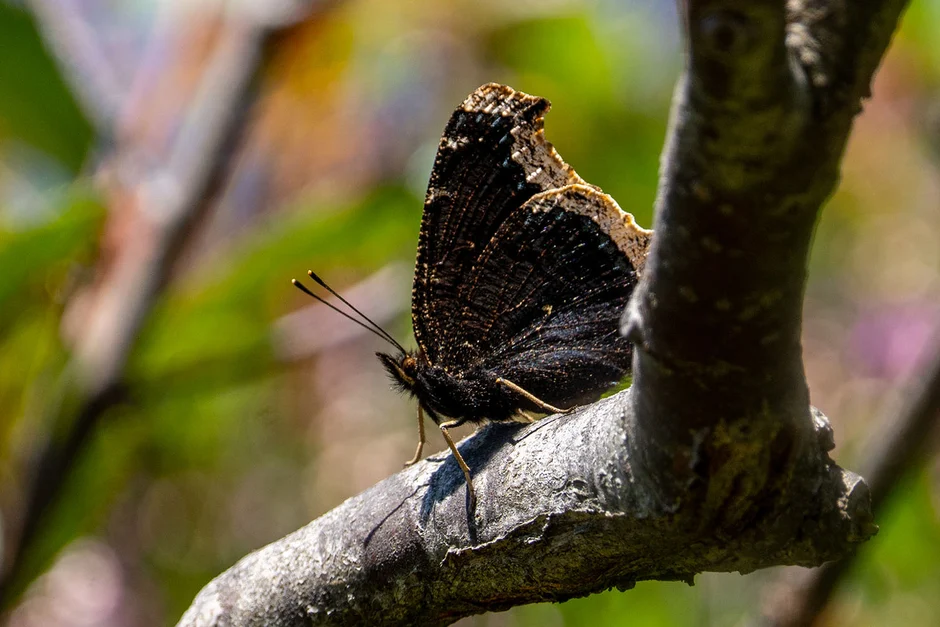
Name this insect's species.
Nymphalis antiopa
